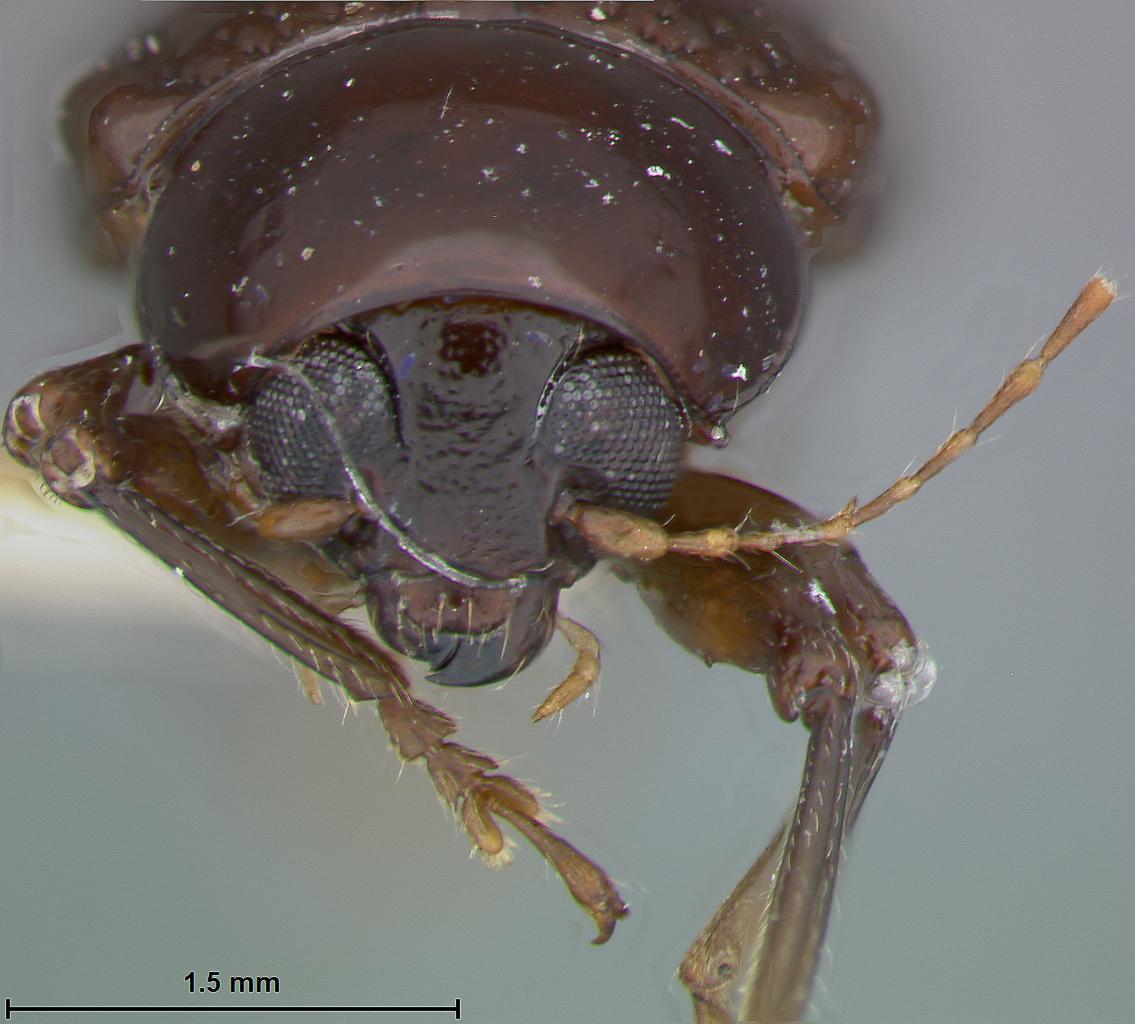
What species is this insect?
Metachroma nassuense
